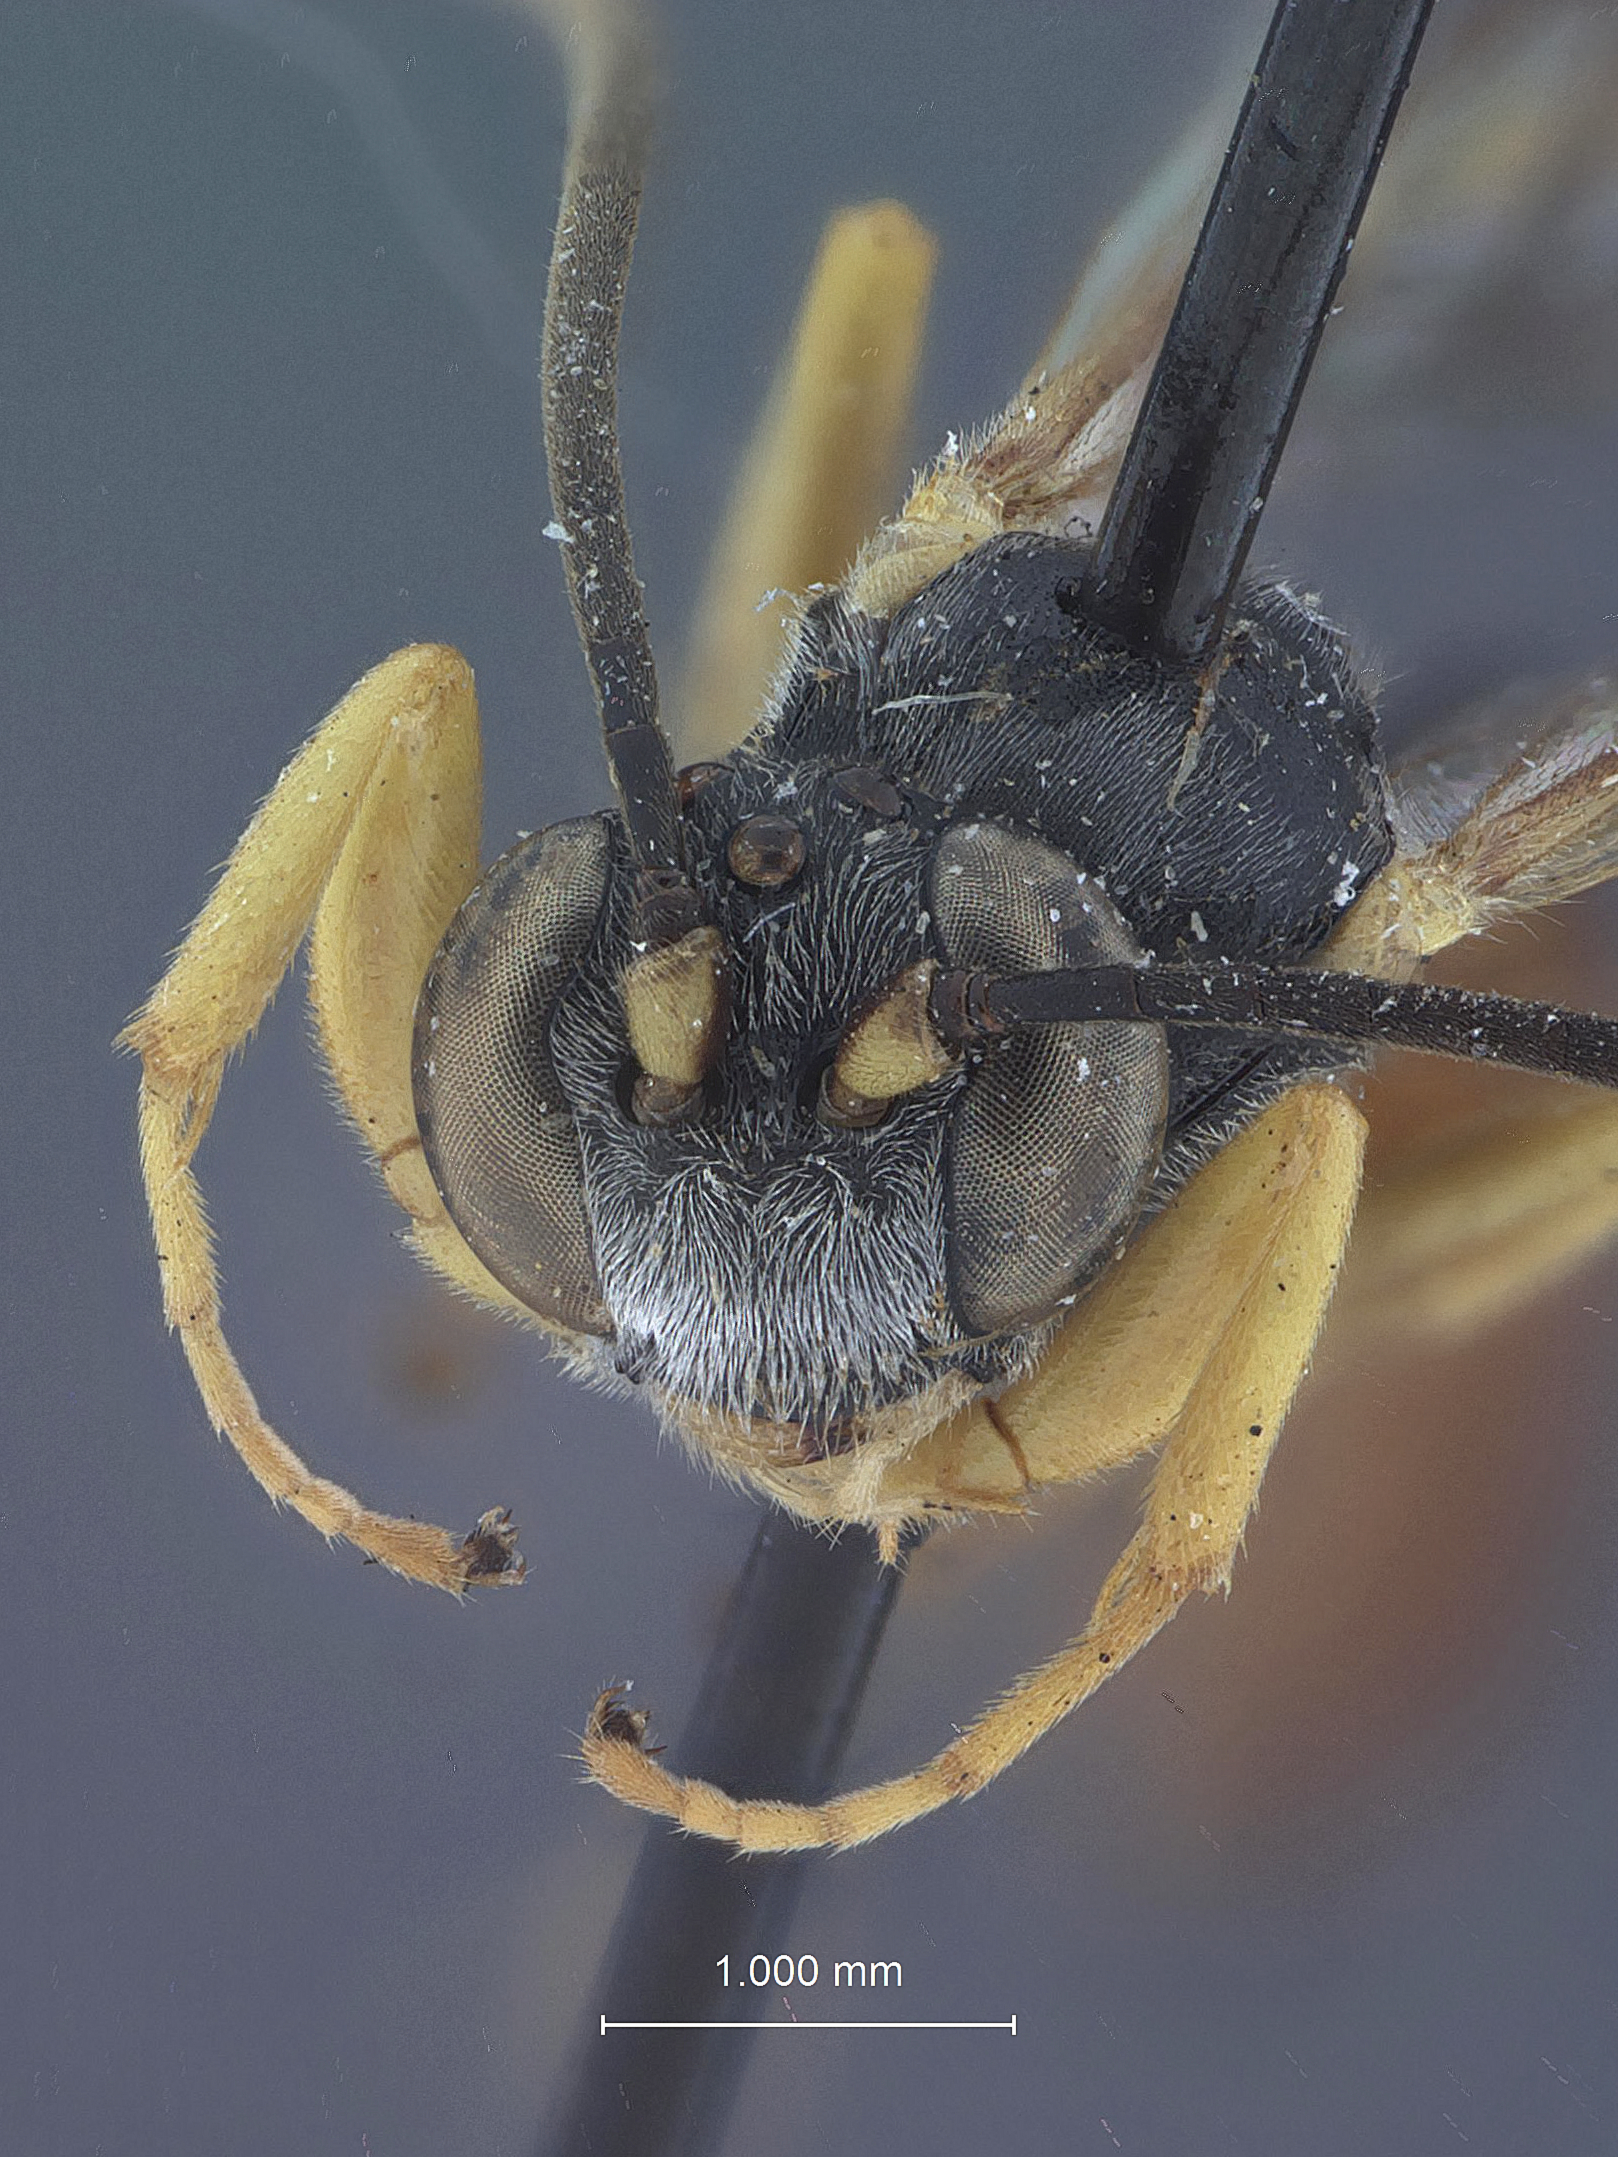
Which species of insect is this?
Campoplegidea ocellata
